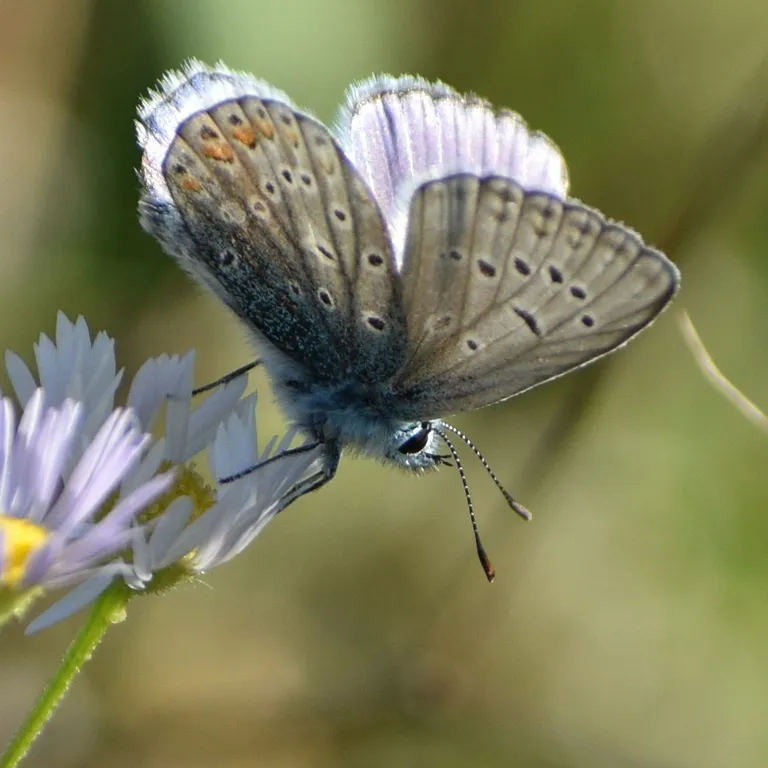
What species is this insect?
Polyommatus icarus
